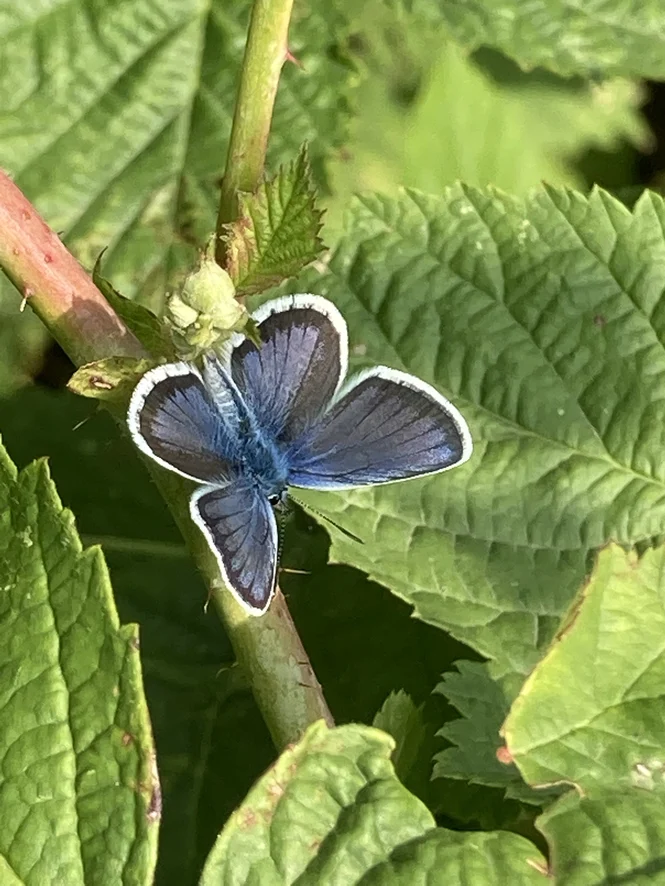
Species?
Plebejus argus
